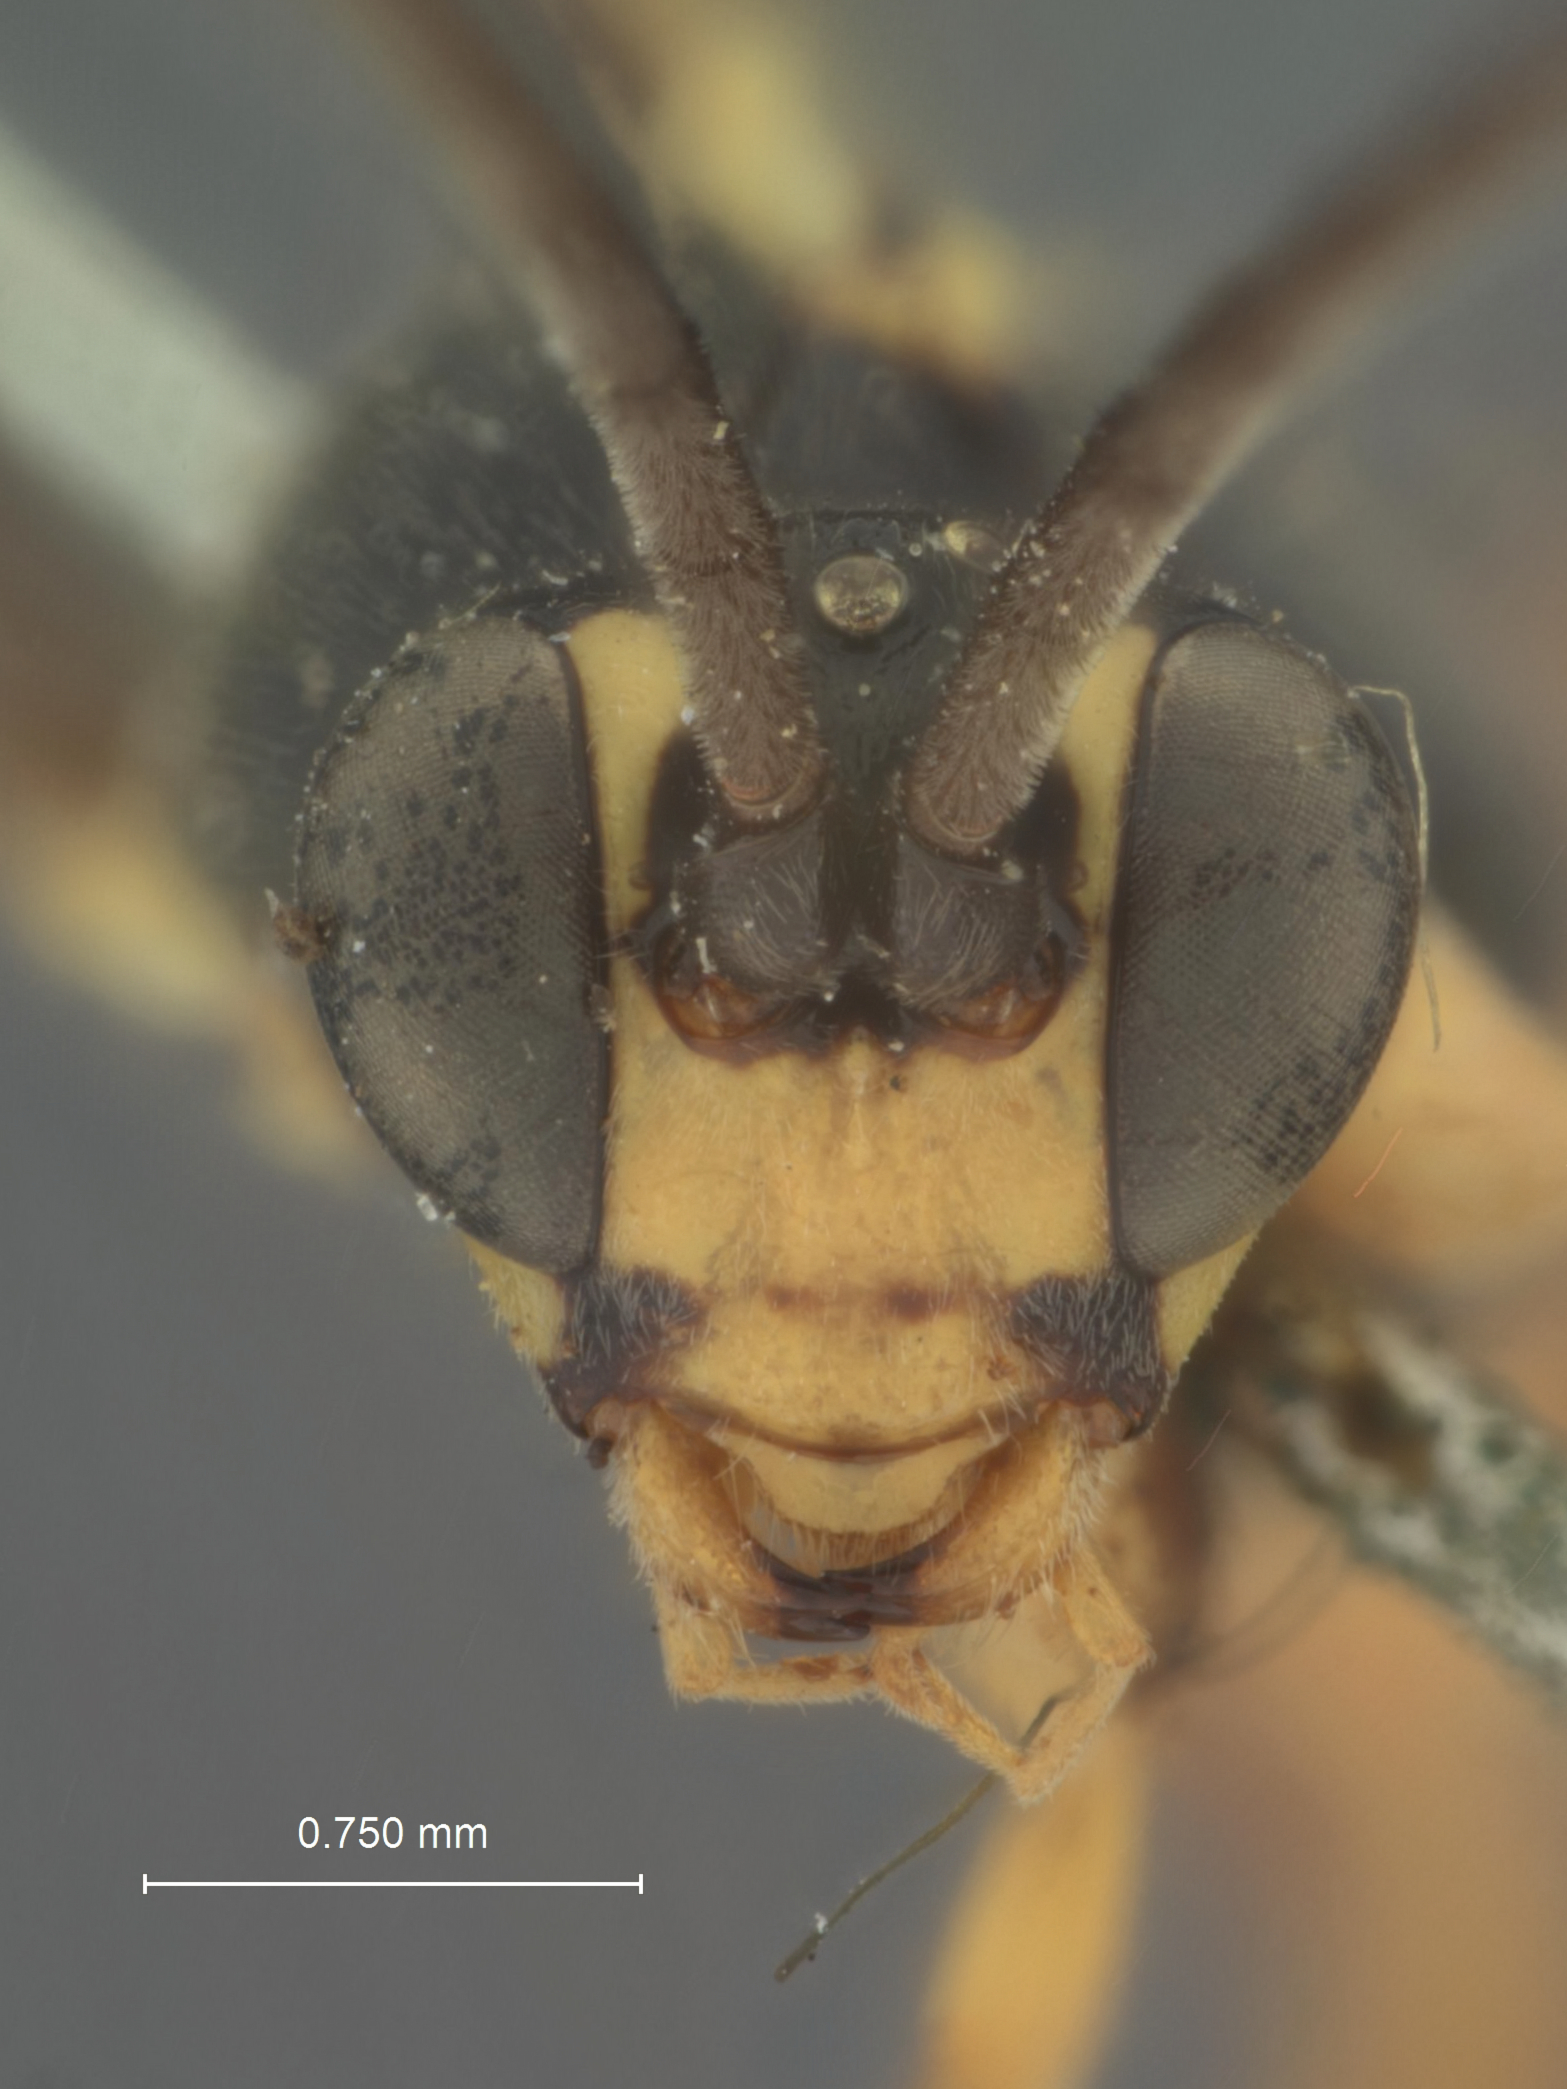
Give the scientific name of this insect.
Mesostenus introitus
